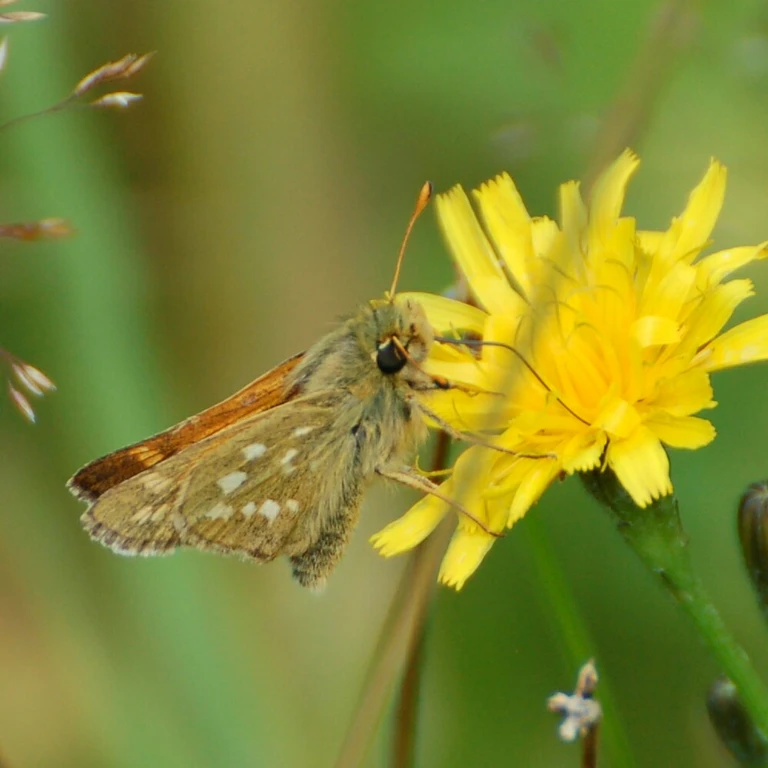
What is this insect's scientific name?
Hesperia comma
